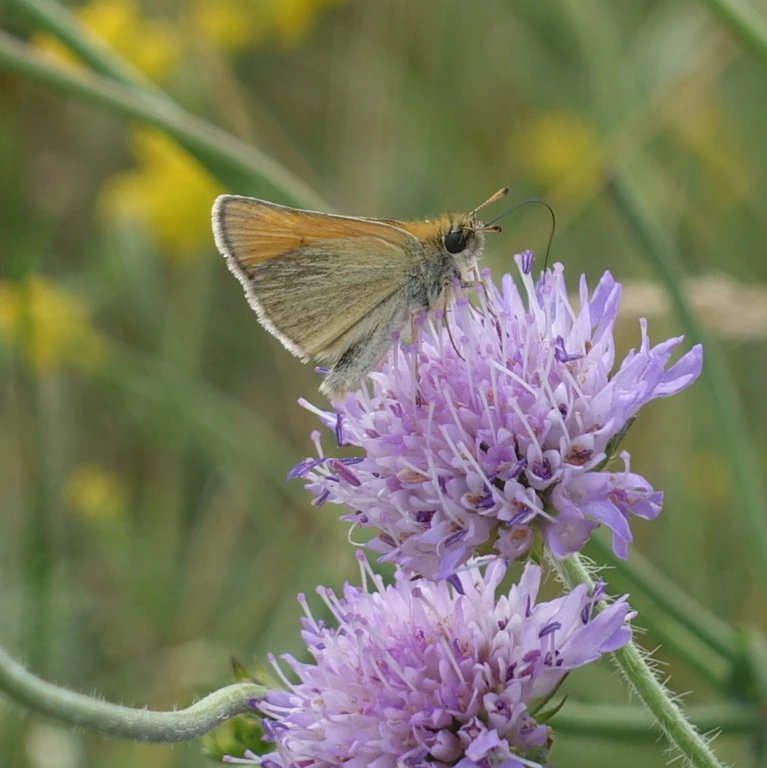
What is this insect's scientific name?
Thymelicus lineola
